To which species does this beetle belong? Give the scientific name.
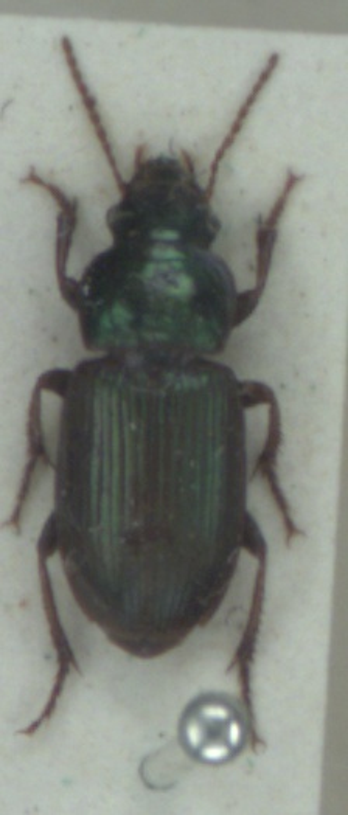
Harpalus affinis
